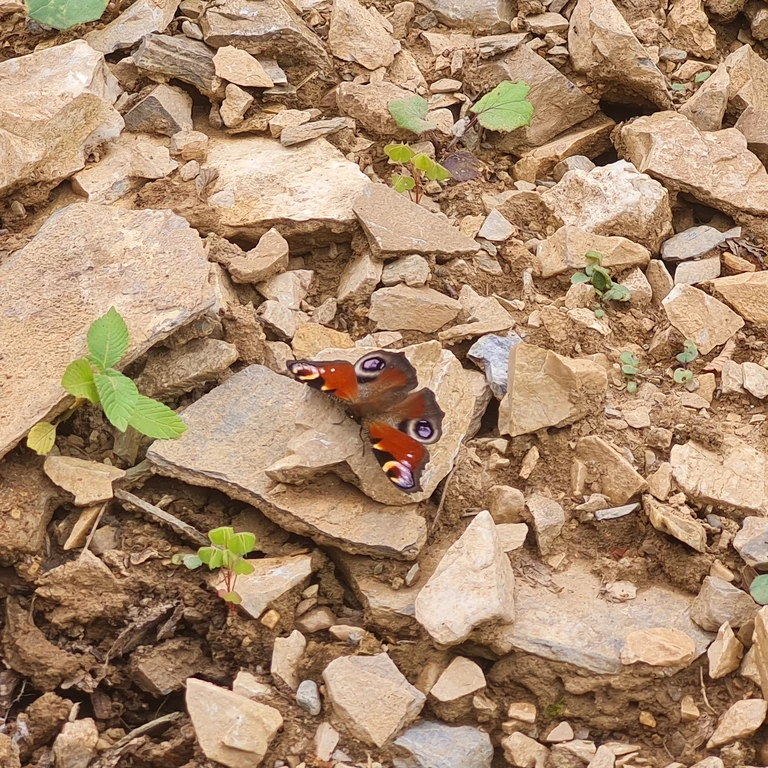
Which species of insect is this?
Aglais io
